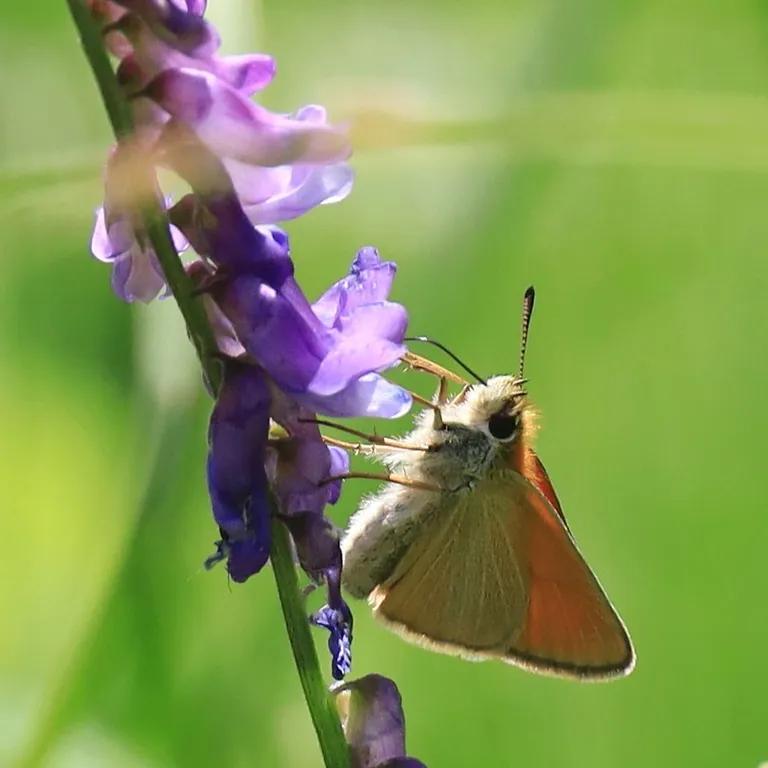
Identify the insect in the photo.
Thymelicus lineola
